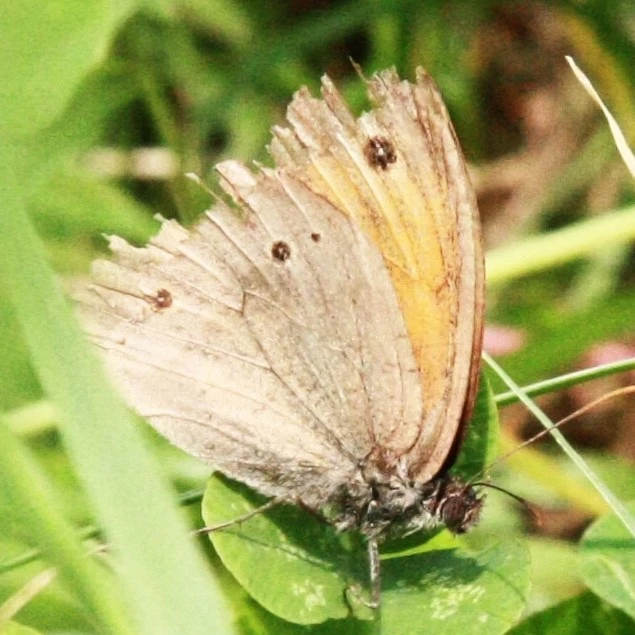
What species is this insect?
Maniola jurtina
